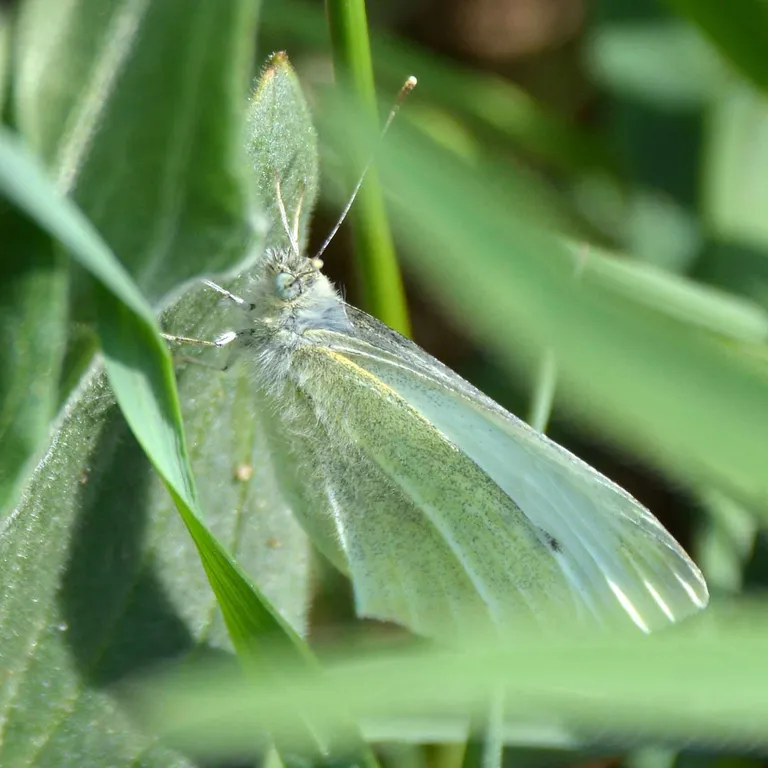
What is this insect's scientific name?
Pieris rapae
